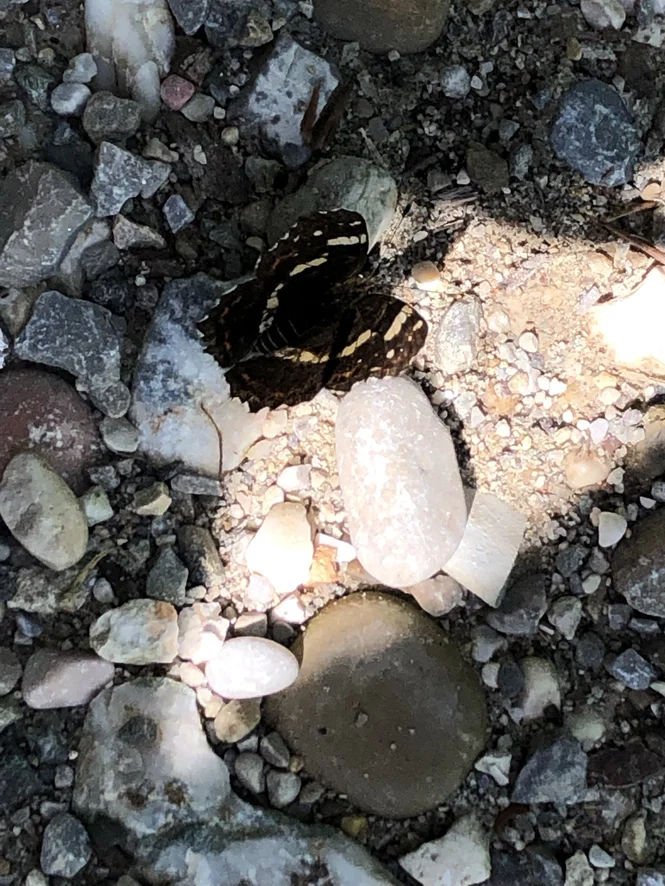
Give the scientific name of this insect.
Araschnia levana
